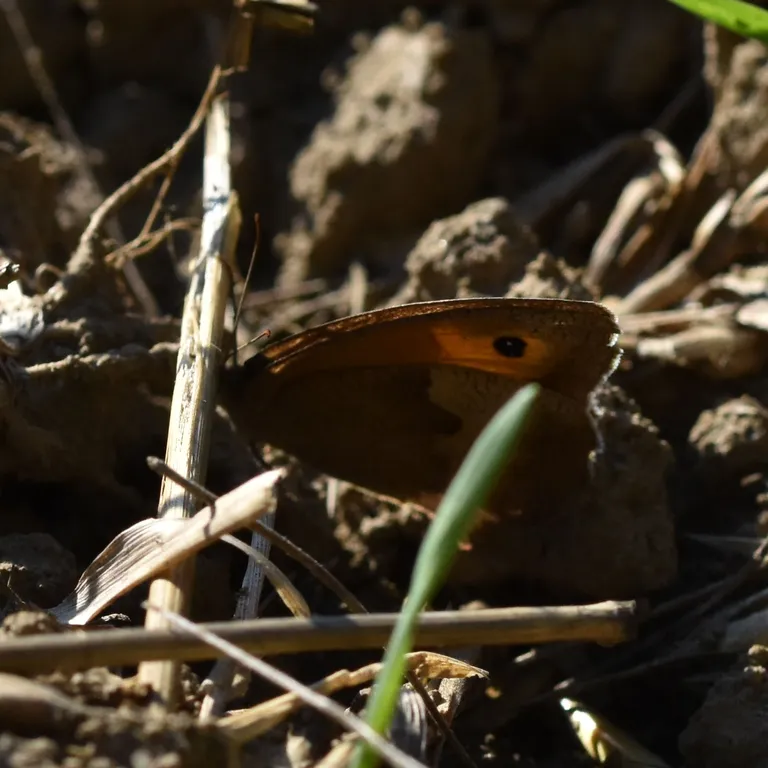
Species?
Maniola jurtina
